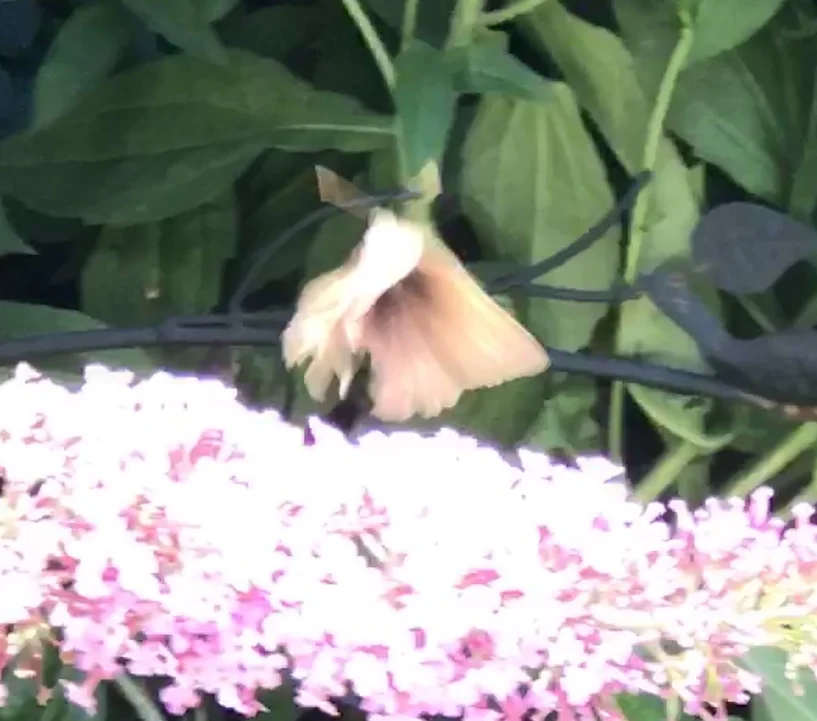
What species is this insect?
Maniola jurtina
